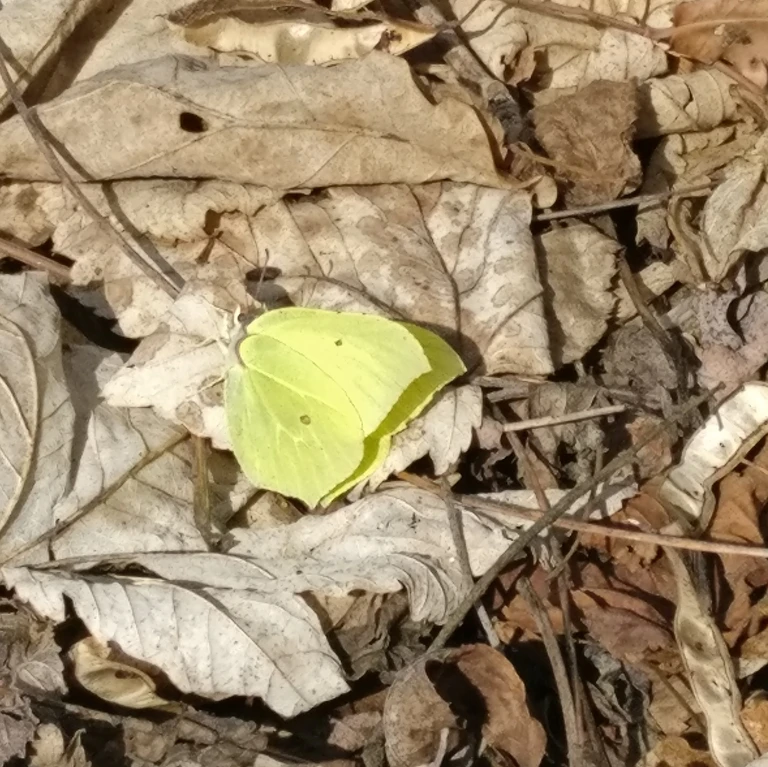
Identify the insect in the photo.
Gonepteryx rhamni
